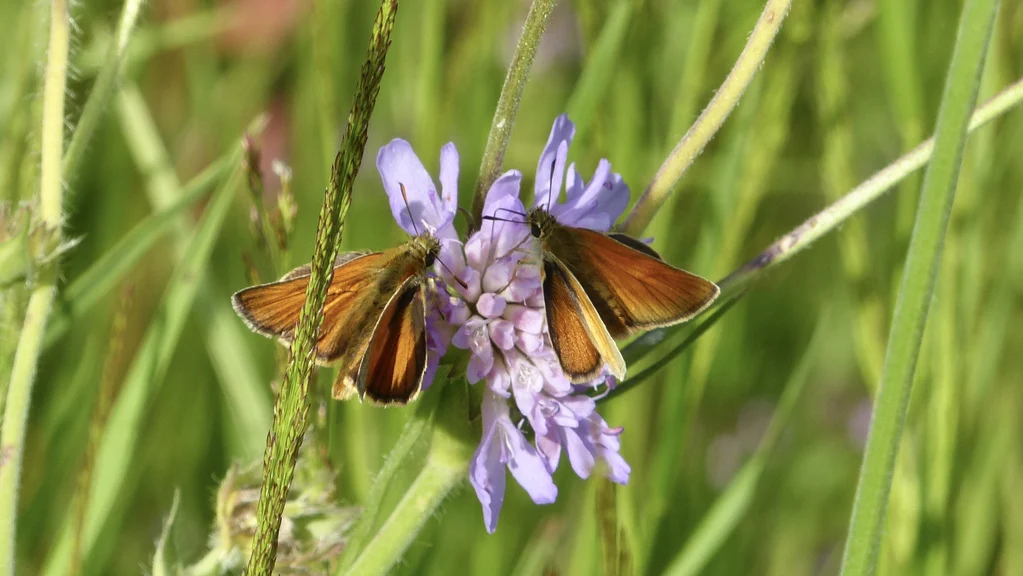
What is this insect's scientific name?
Thymelicus sylvestris
